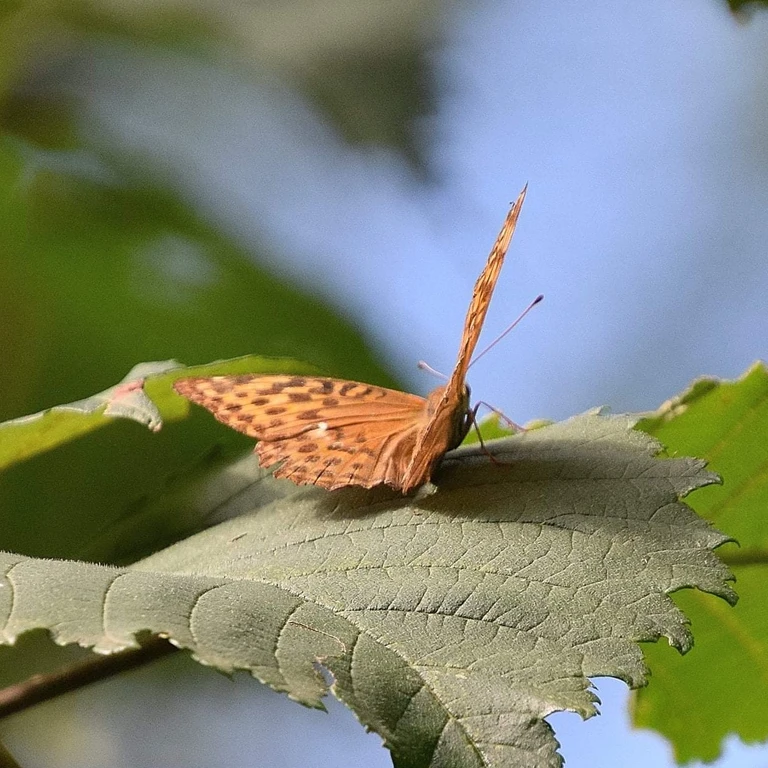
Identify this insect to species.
Argynnis paphia
